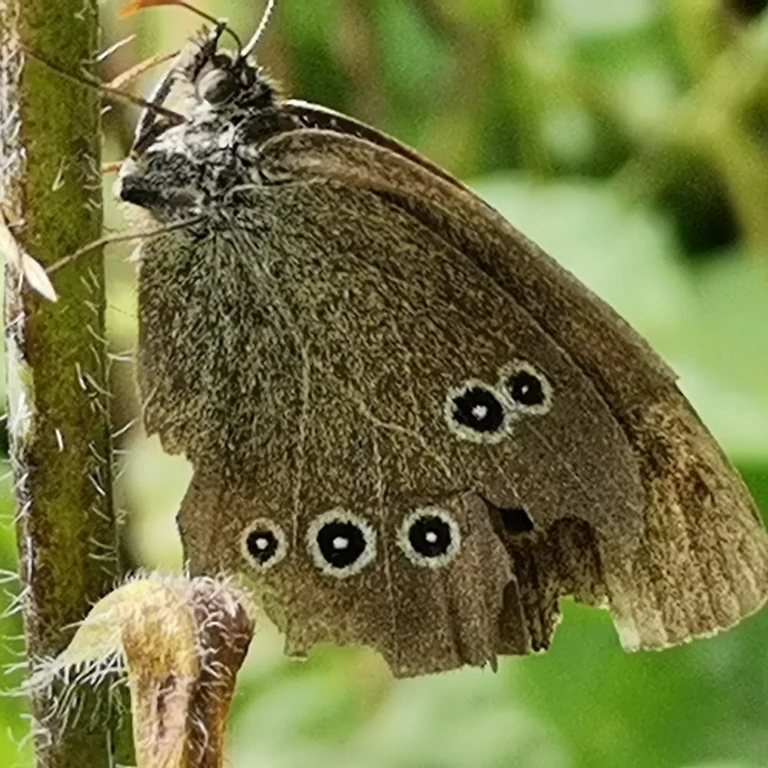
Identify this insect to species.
Aphantopus hyperantus
